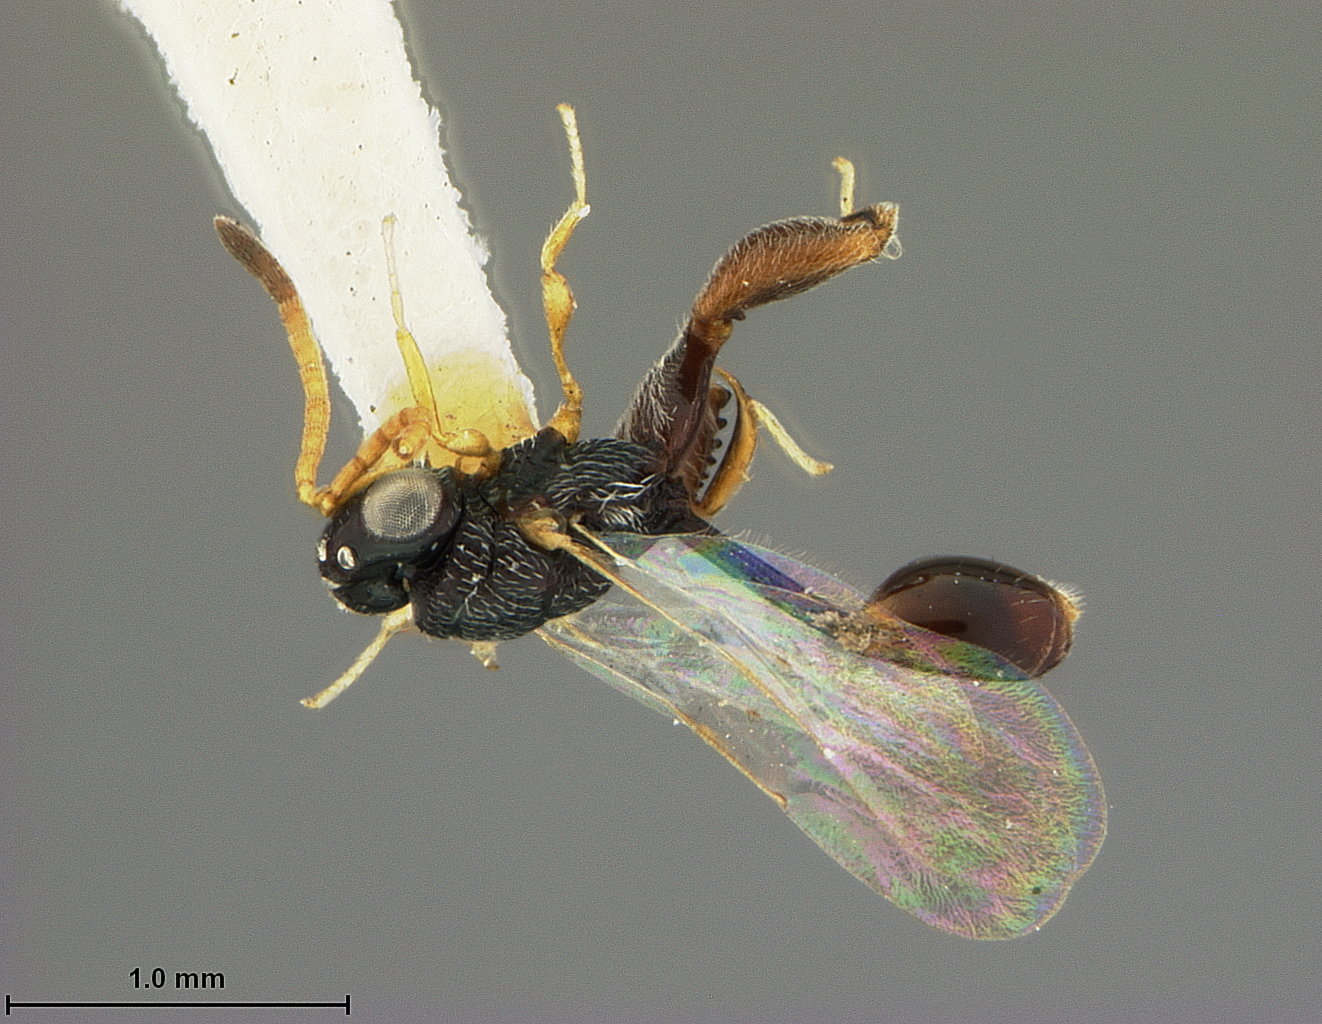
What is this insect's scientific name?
Arretocera stantoni
